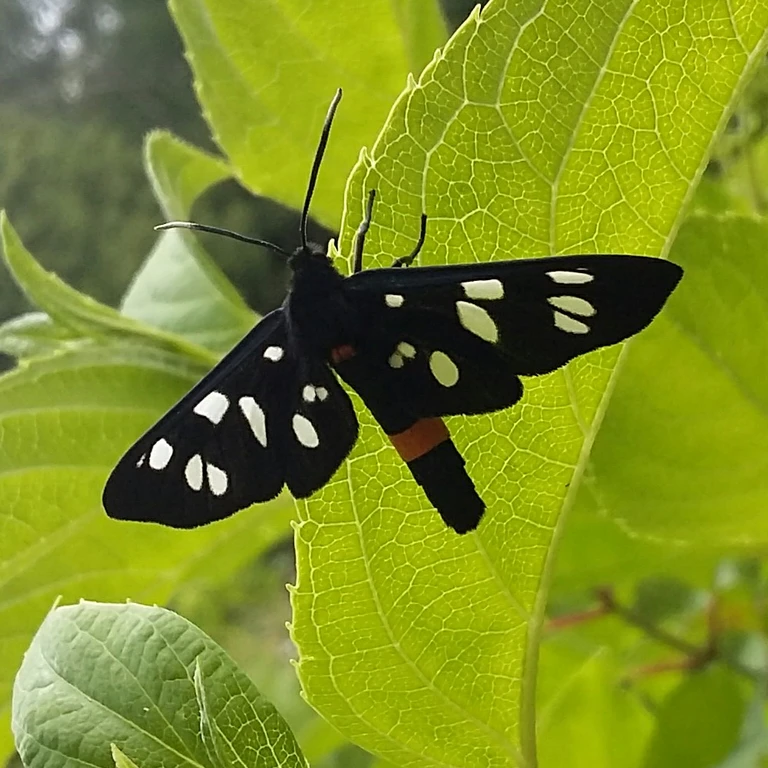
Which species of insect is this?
Amata phegea
